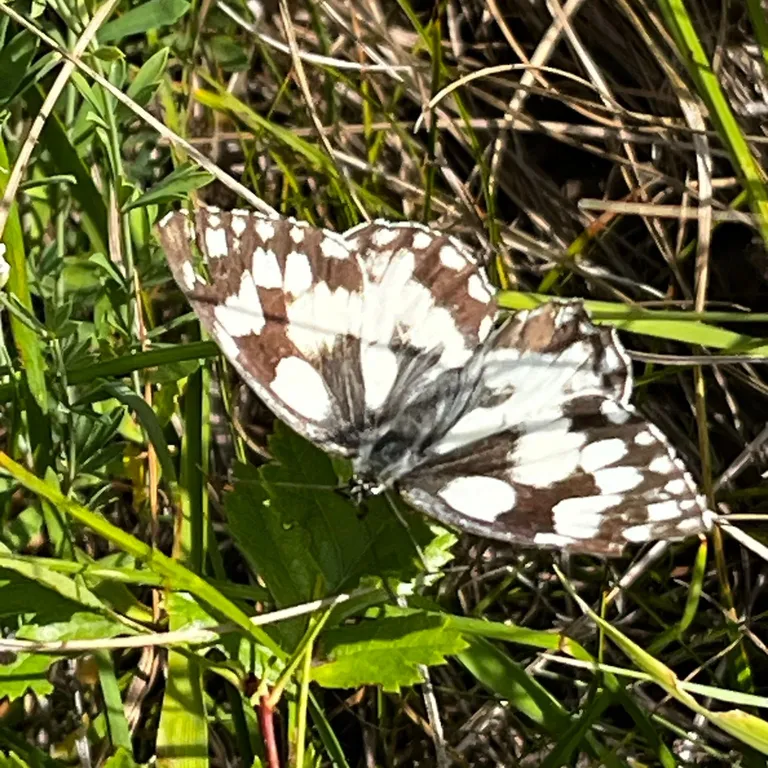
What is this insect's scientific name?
Melanargia galathea
